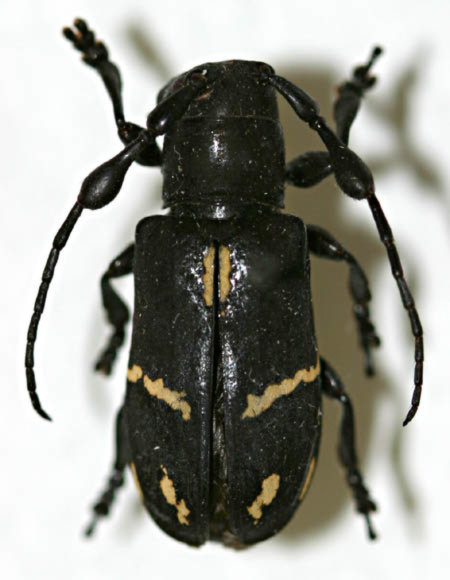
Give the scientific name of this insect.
Orteguaza funeraria
